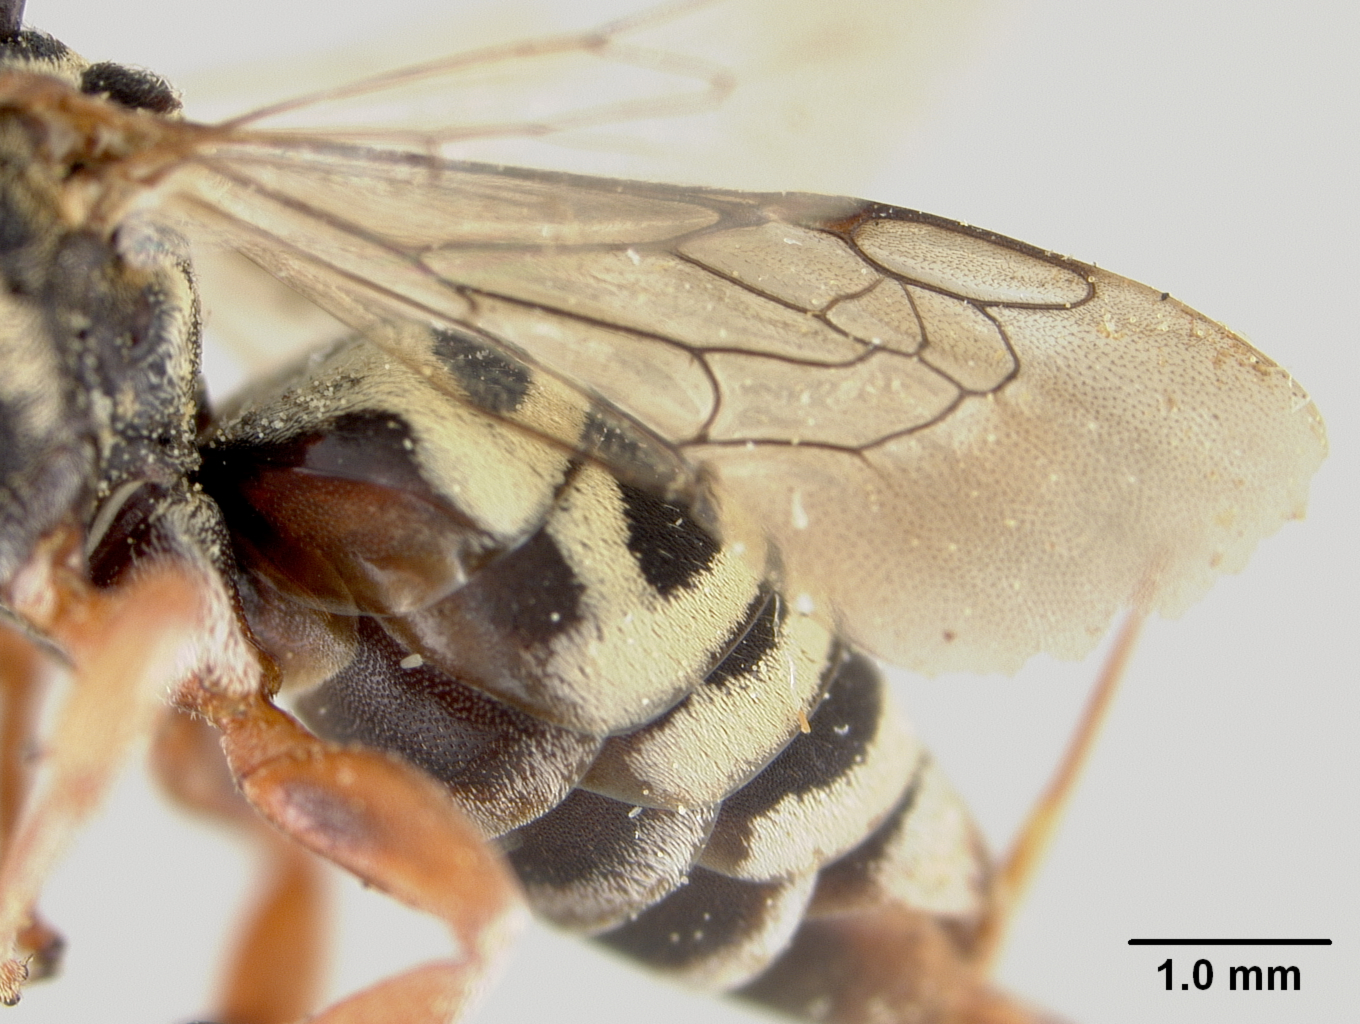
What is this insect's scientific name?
Epeolus lectiformis
